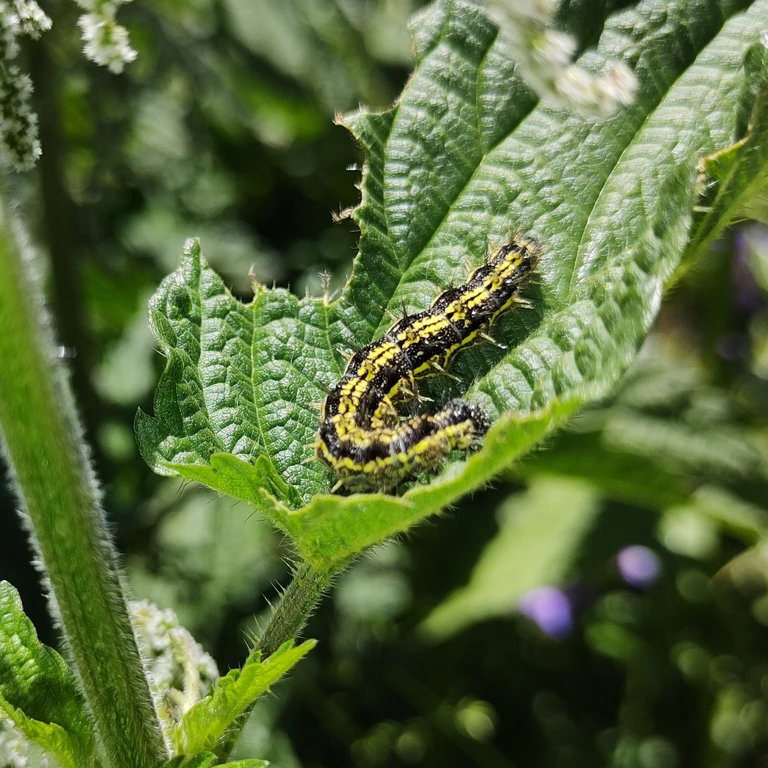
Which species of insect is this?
Aglais urticae
